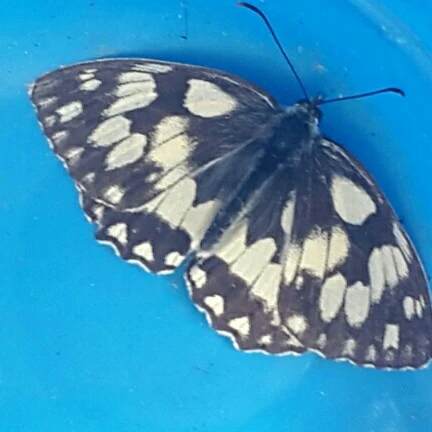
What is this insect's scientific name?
Melanargia galathea
